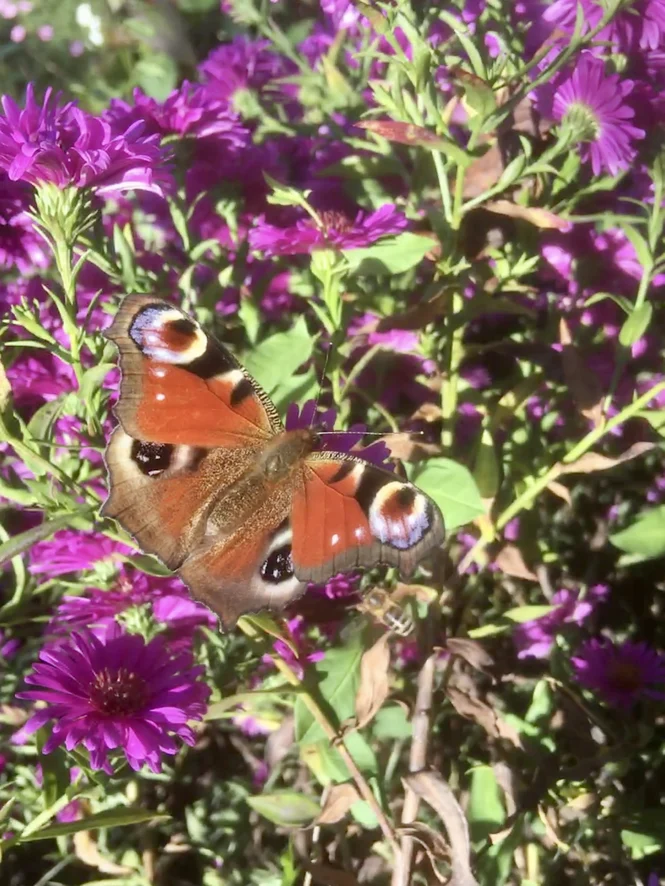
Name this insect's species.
Aglais io
